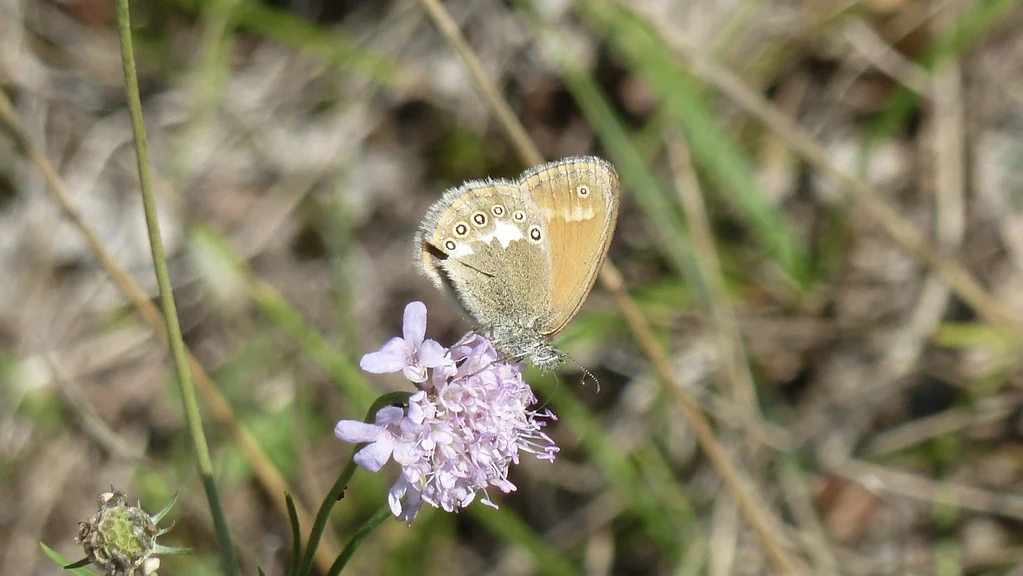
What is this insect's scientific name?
Coenonympha glycerion (also Coenonympha iphis)
